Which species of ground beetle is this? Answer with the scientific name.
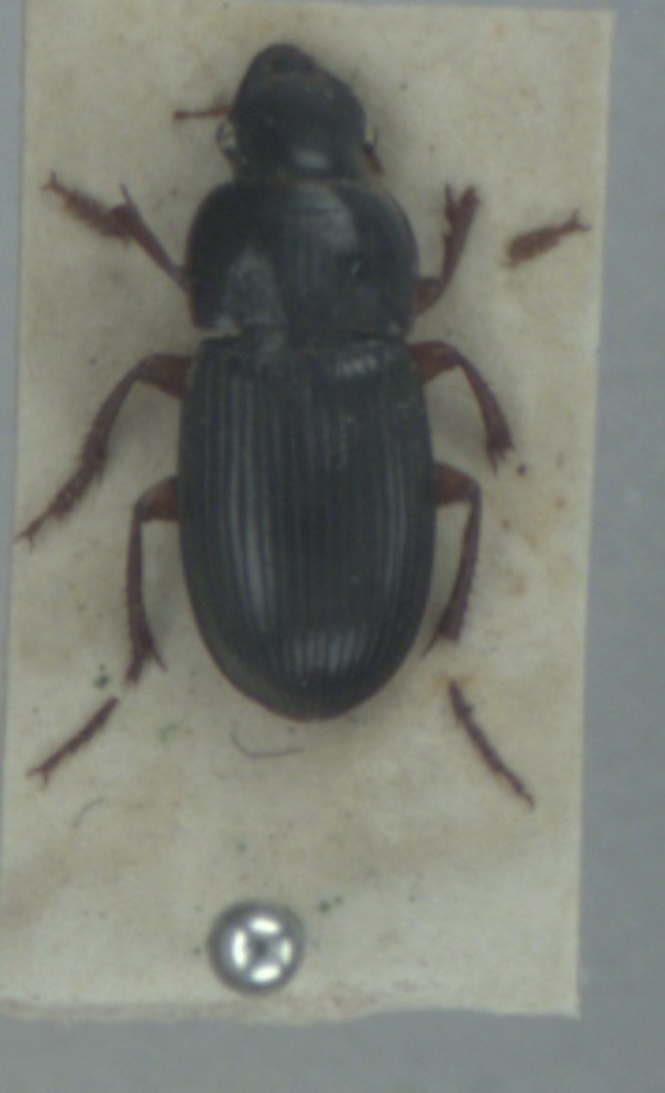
Harpalus latus
